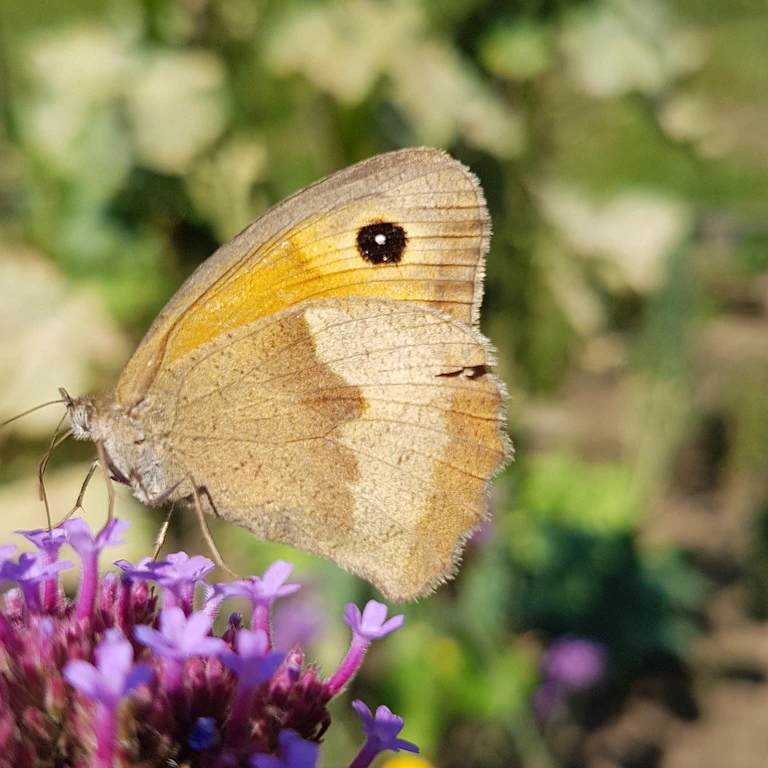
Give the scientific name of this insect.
Maniola jurtina
